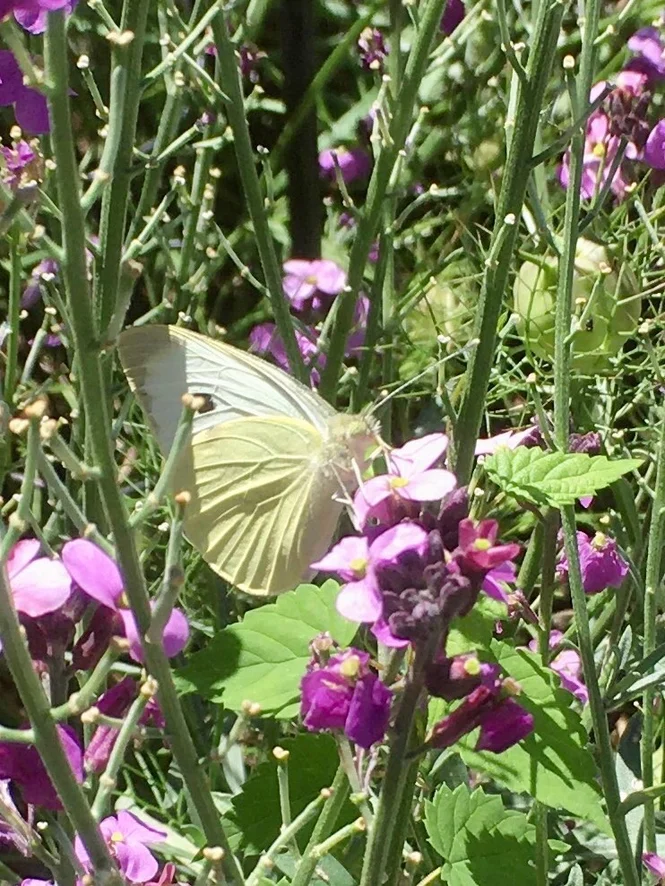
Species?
Pieris brassicae
